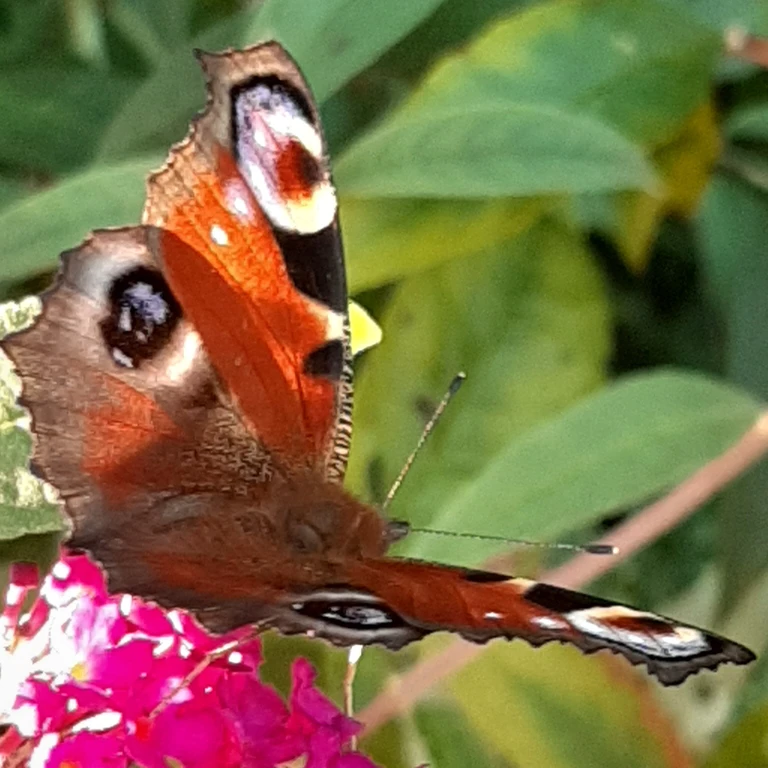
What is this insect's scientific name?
Aglais io
